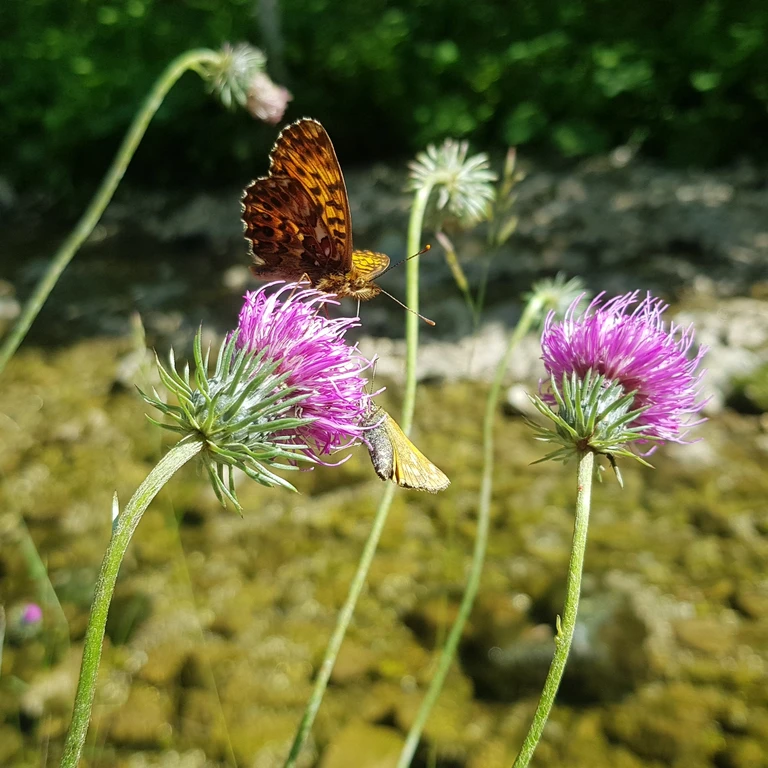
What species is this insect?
Boloria titania
